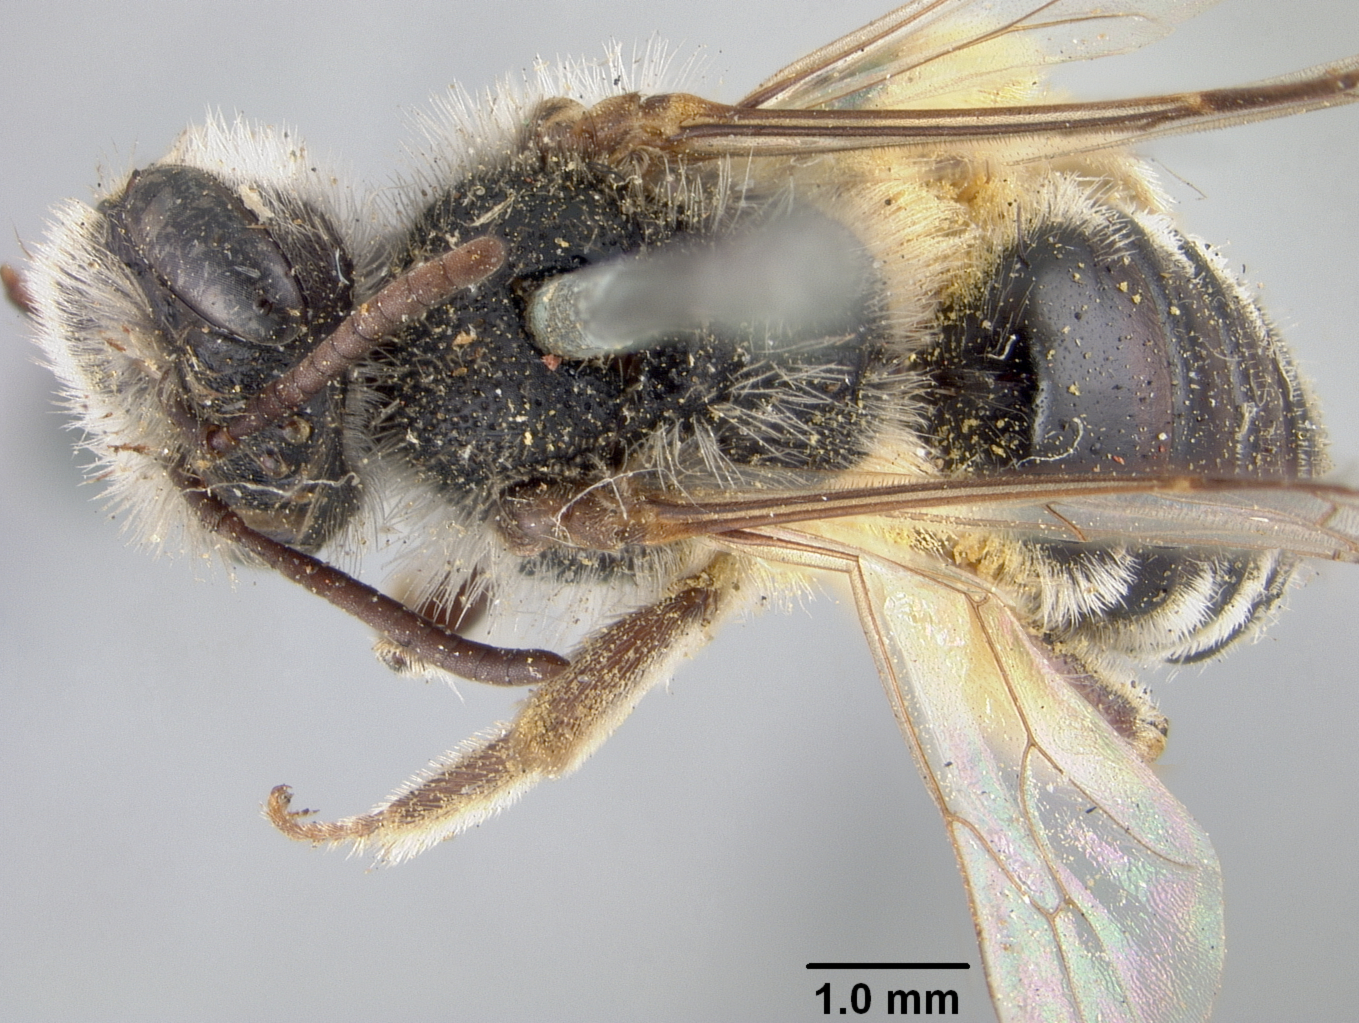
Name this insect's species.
Andrena semipunctata
